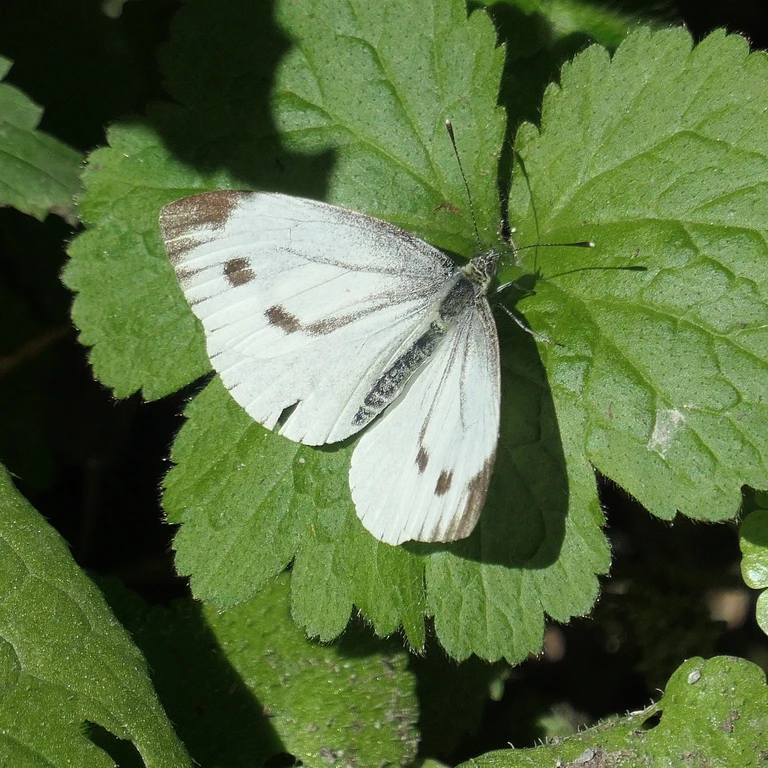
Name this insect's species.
Pieris napi
